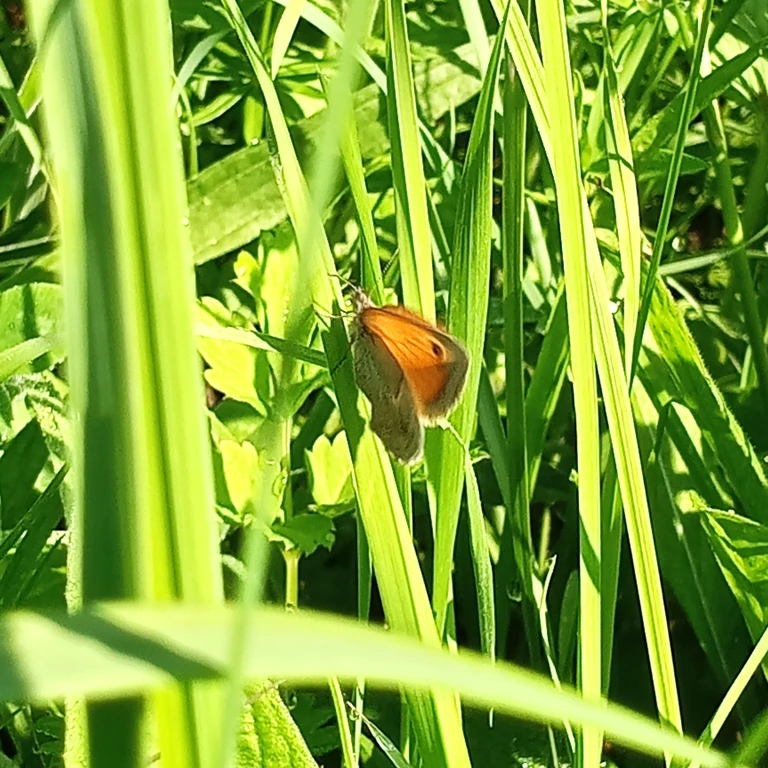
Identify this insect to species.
Coenonympha pamphilus
